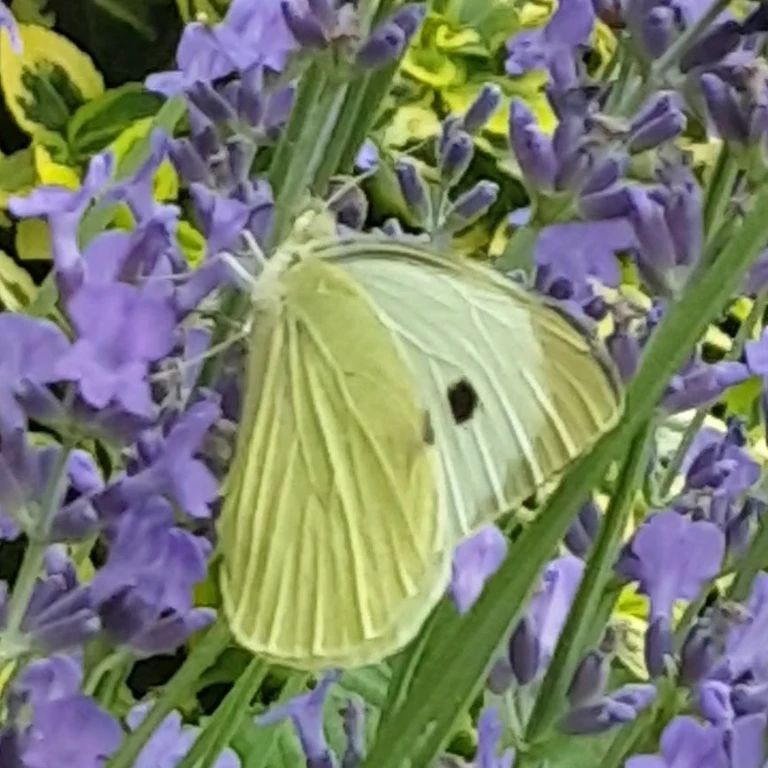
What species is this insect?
Pieris brassicae
